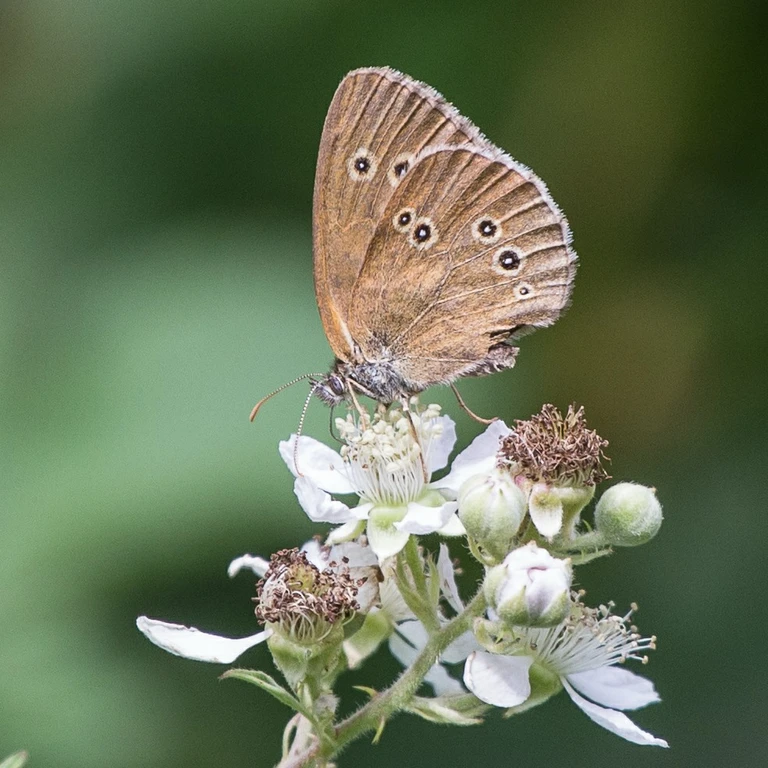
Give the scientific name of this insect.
Aphantopus hyperantus
